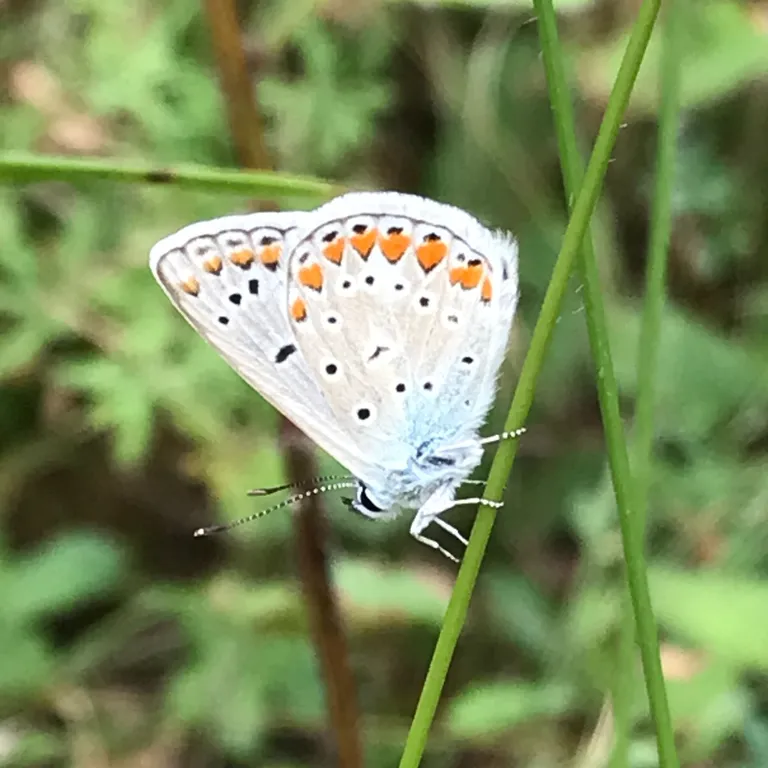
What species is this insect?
Polyommatus icarus
